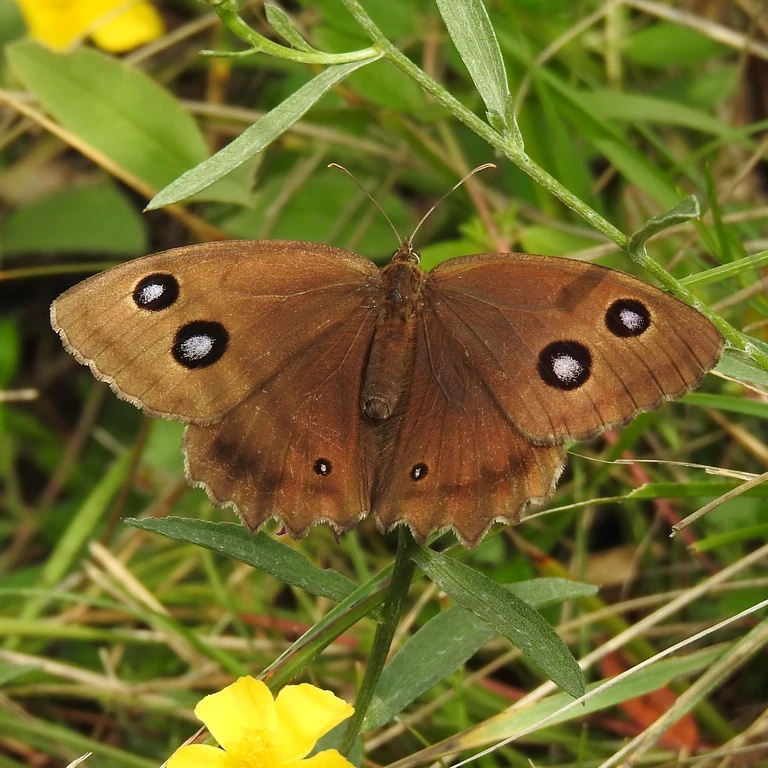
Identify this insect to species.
Minois dryas
